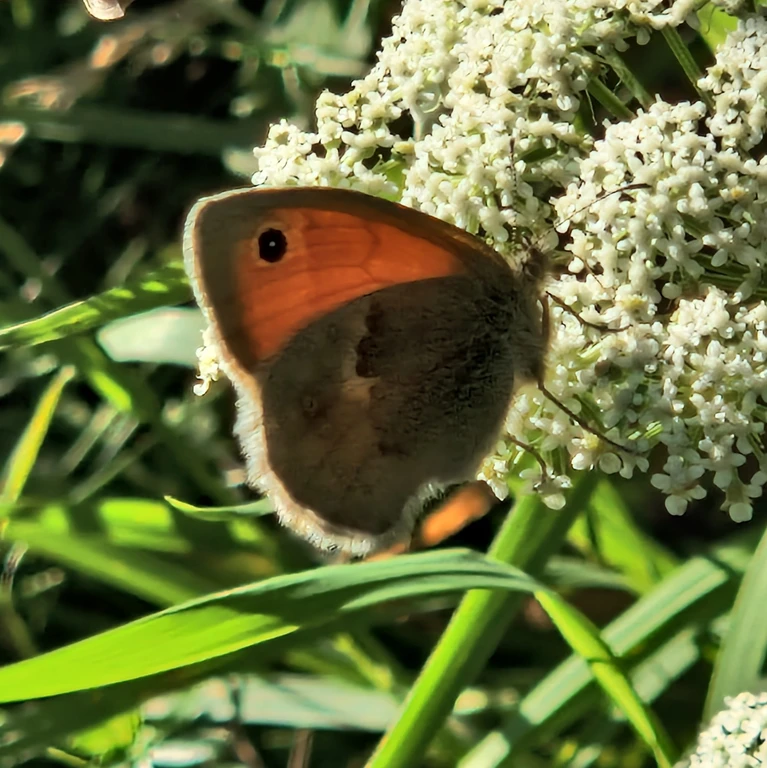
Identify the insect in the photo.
Coenonympha pamphilus
